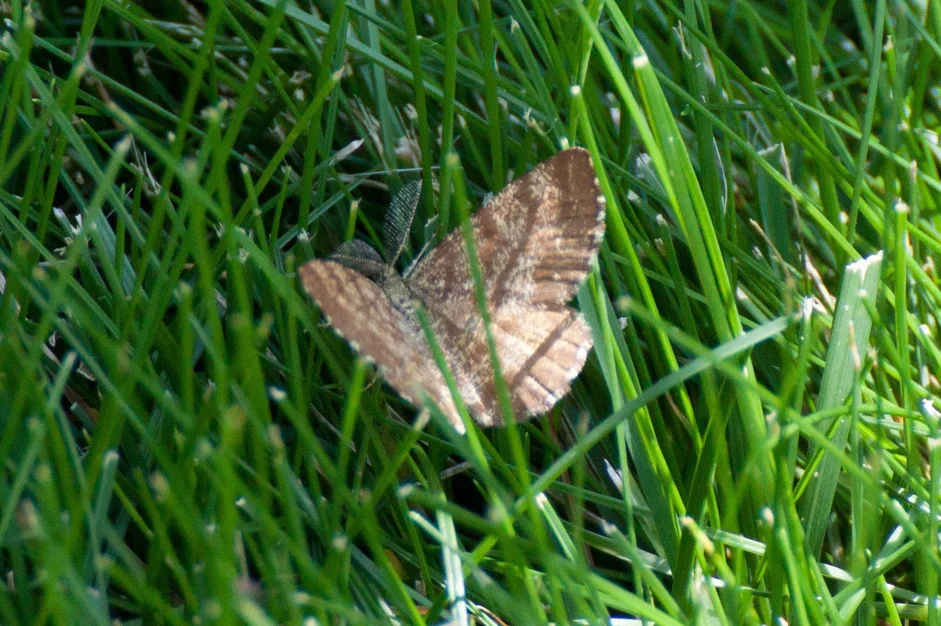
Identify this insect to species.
Ematurga atomaria
